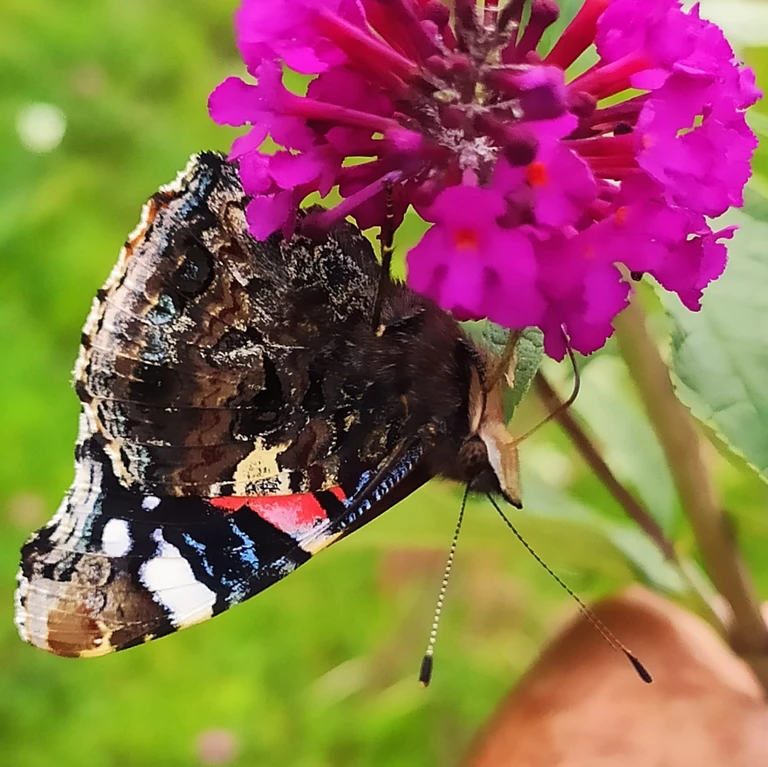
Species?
Vanessa atalanta
